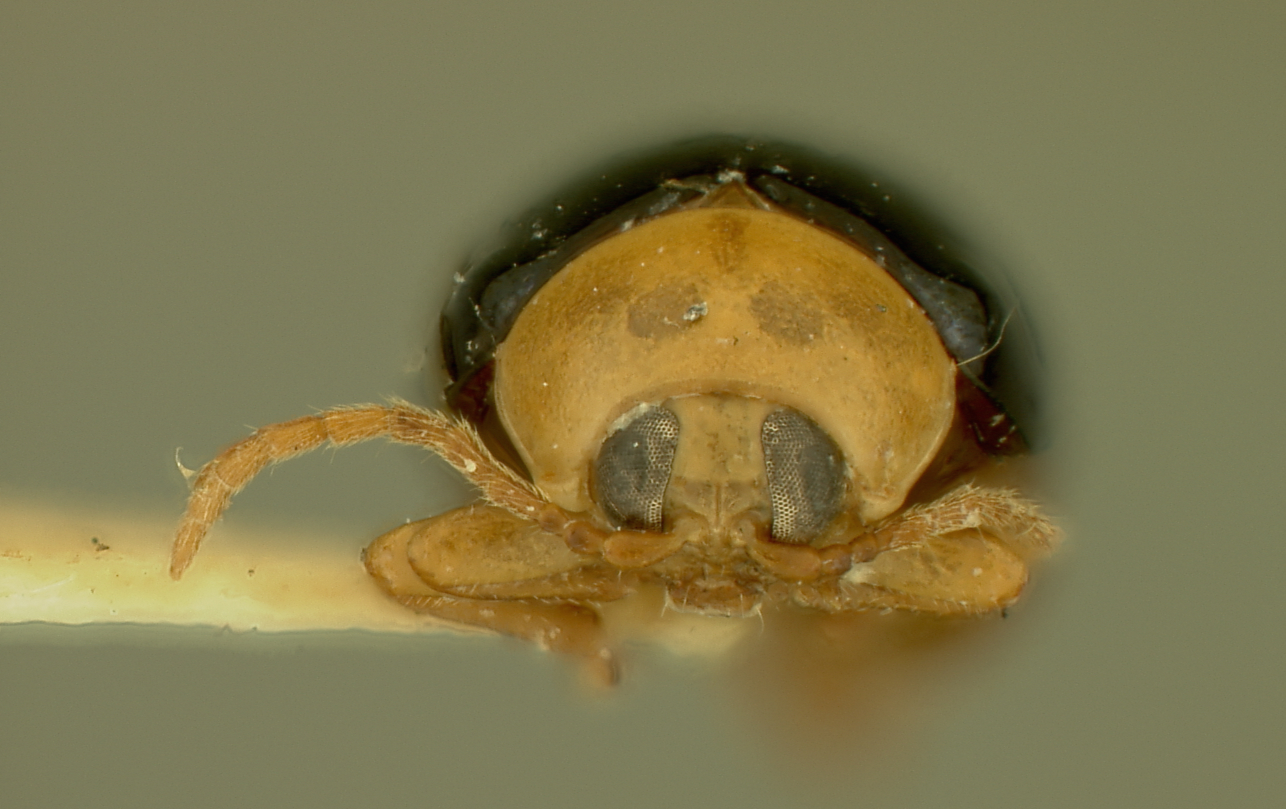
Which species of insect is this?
Megistops dissita
